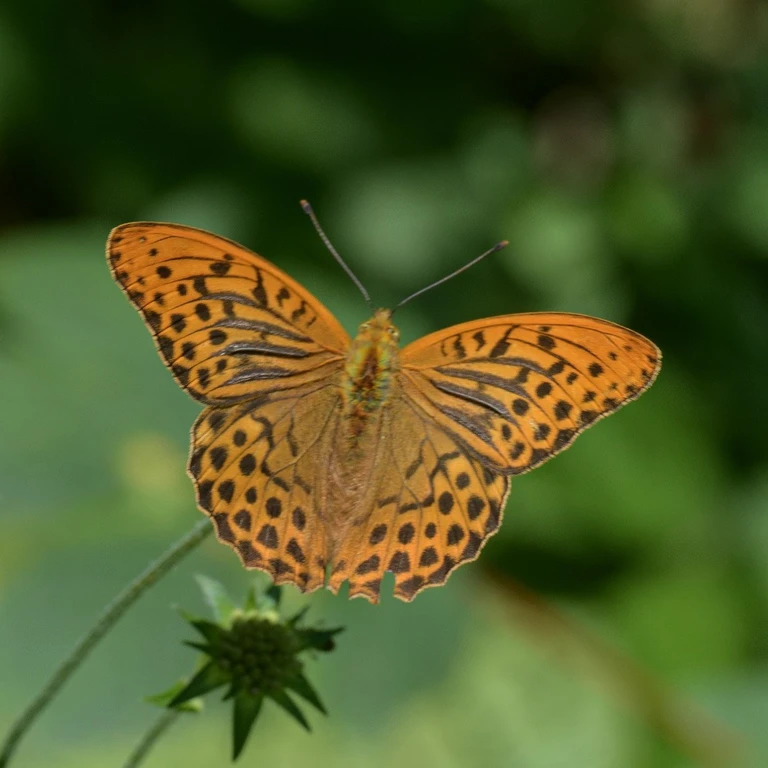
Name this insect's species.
Argynnis paphia
